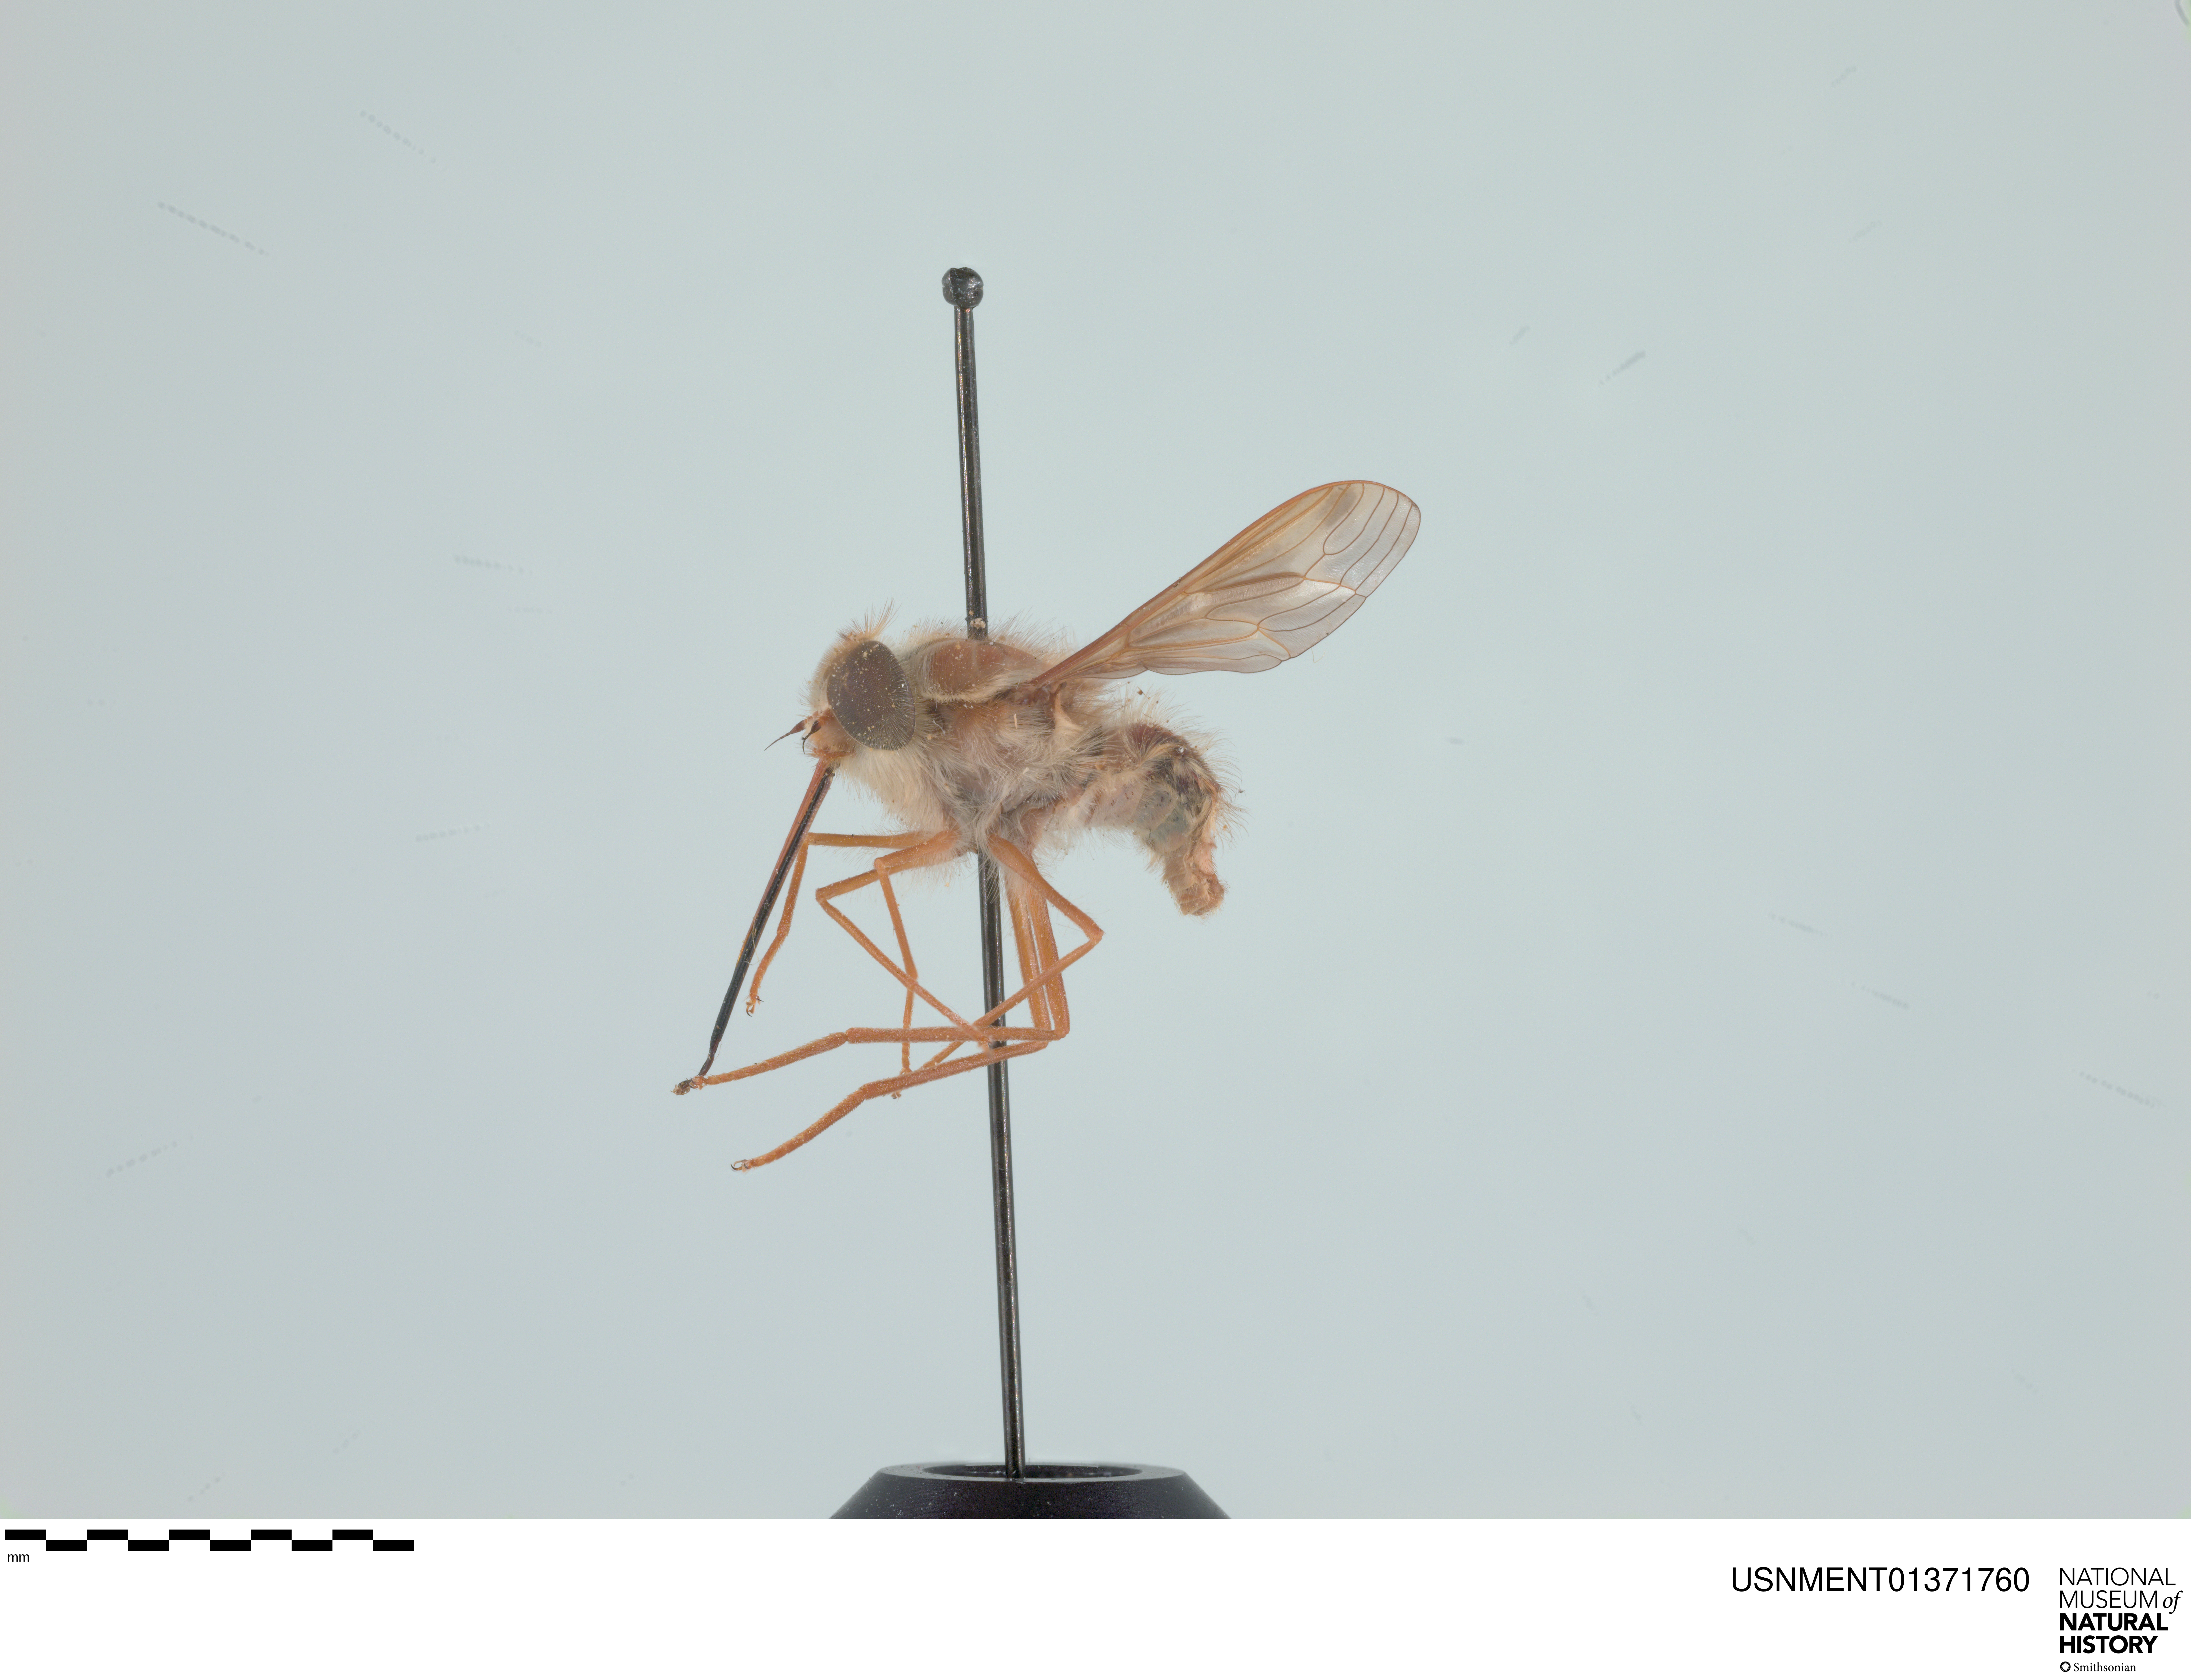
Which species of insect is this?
Hirmoneura nubipennis (also Trichophthalma nubipennis)
